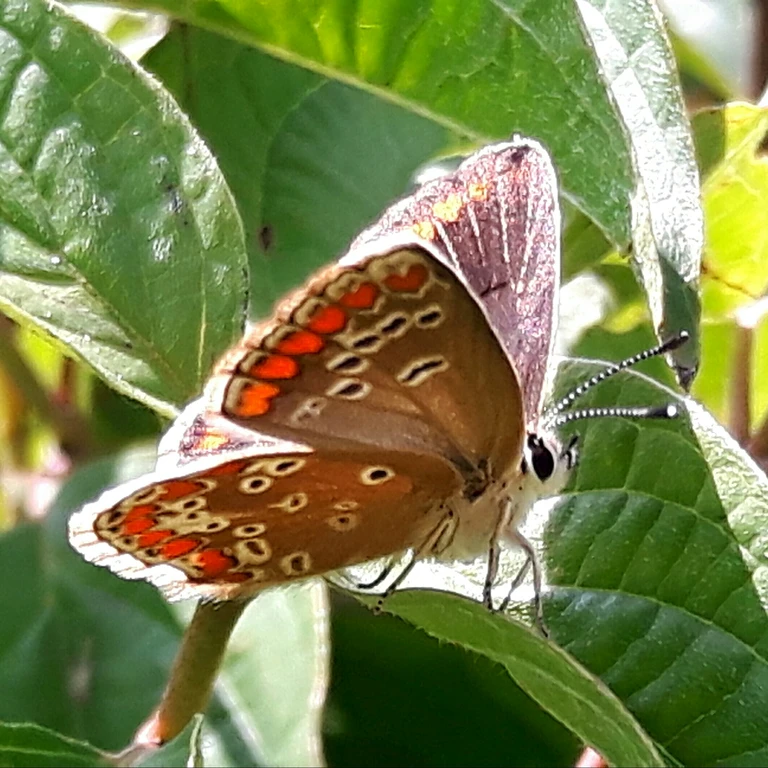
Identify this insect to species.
Aricia agestis/artaxerxes
